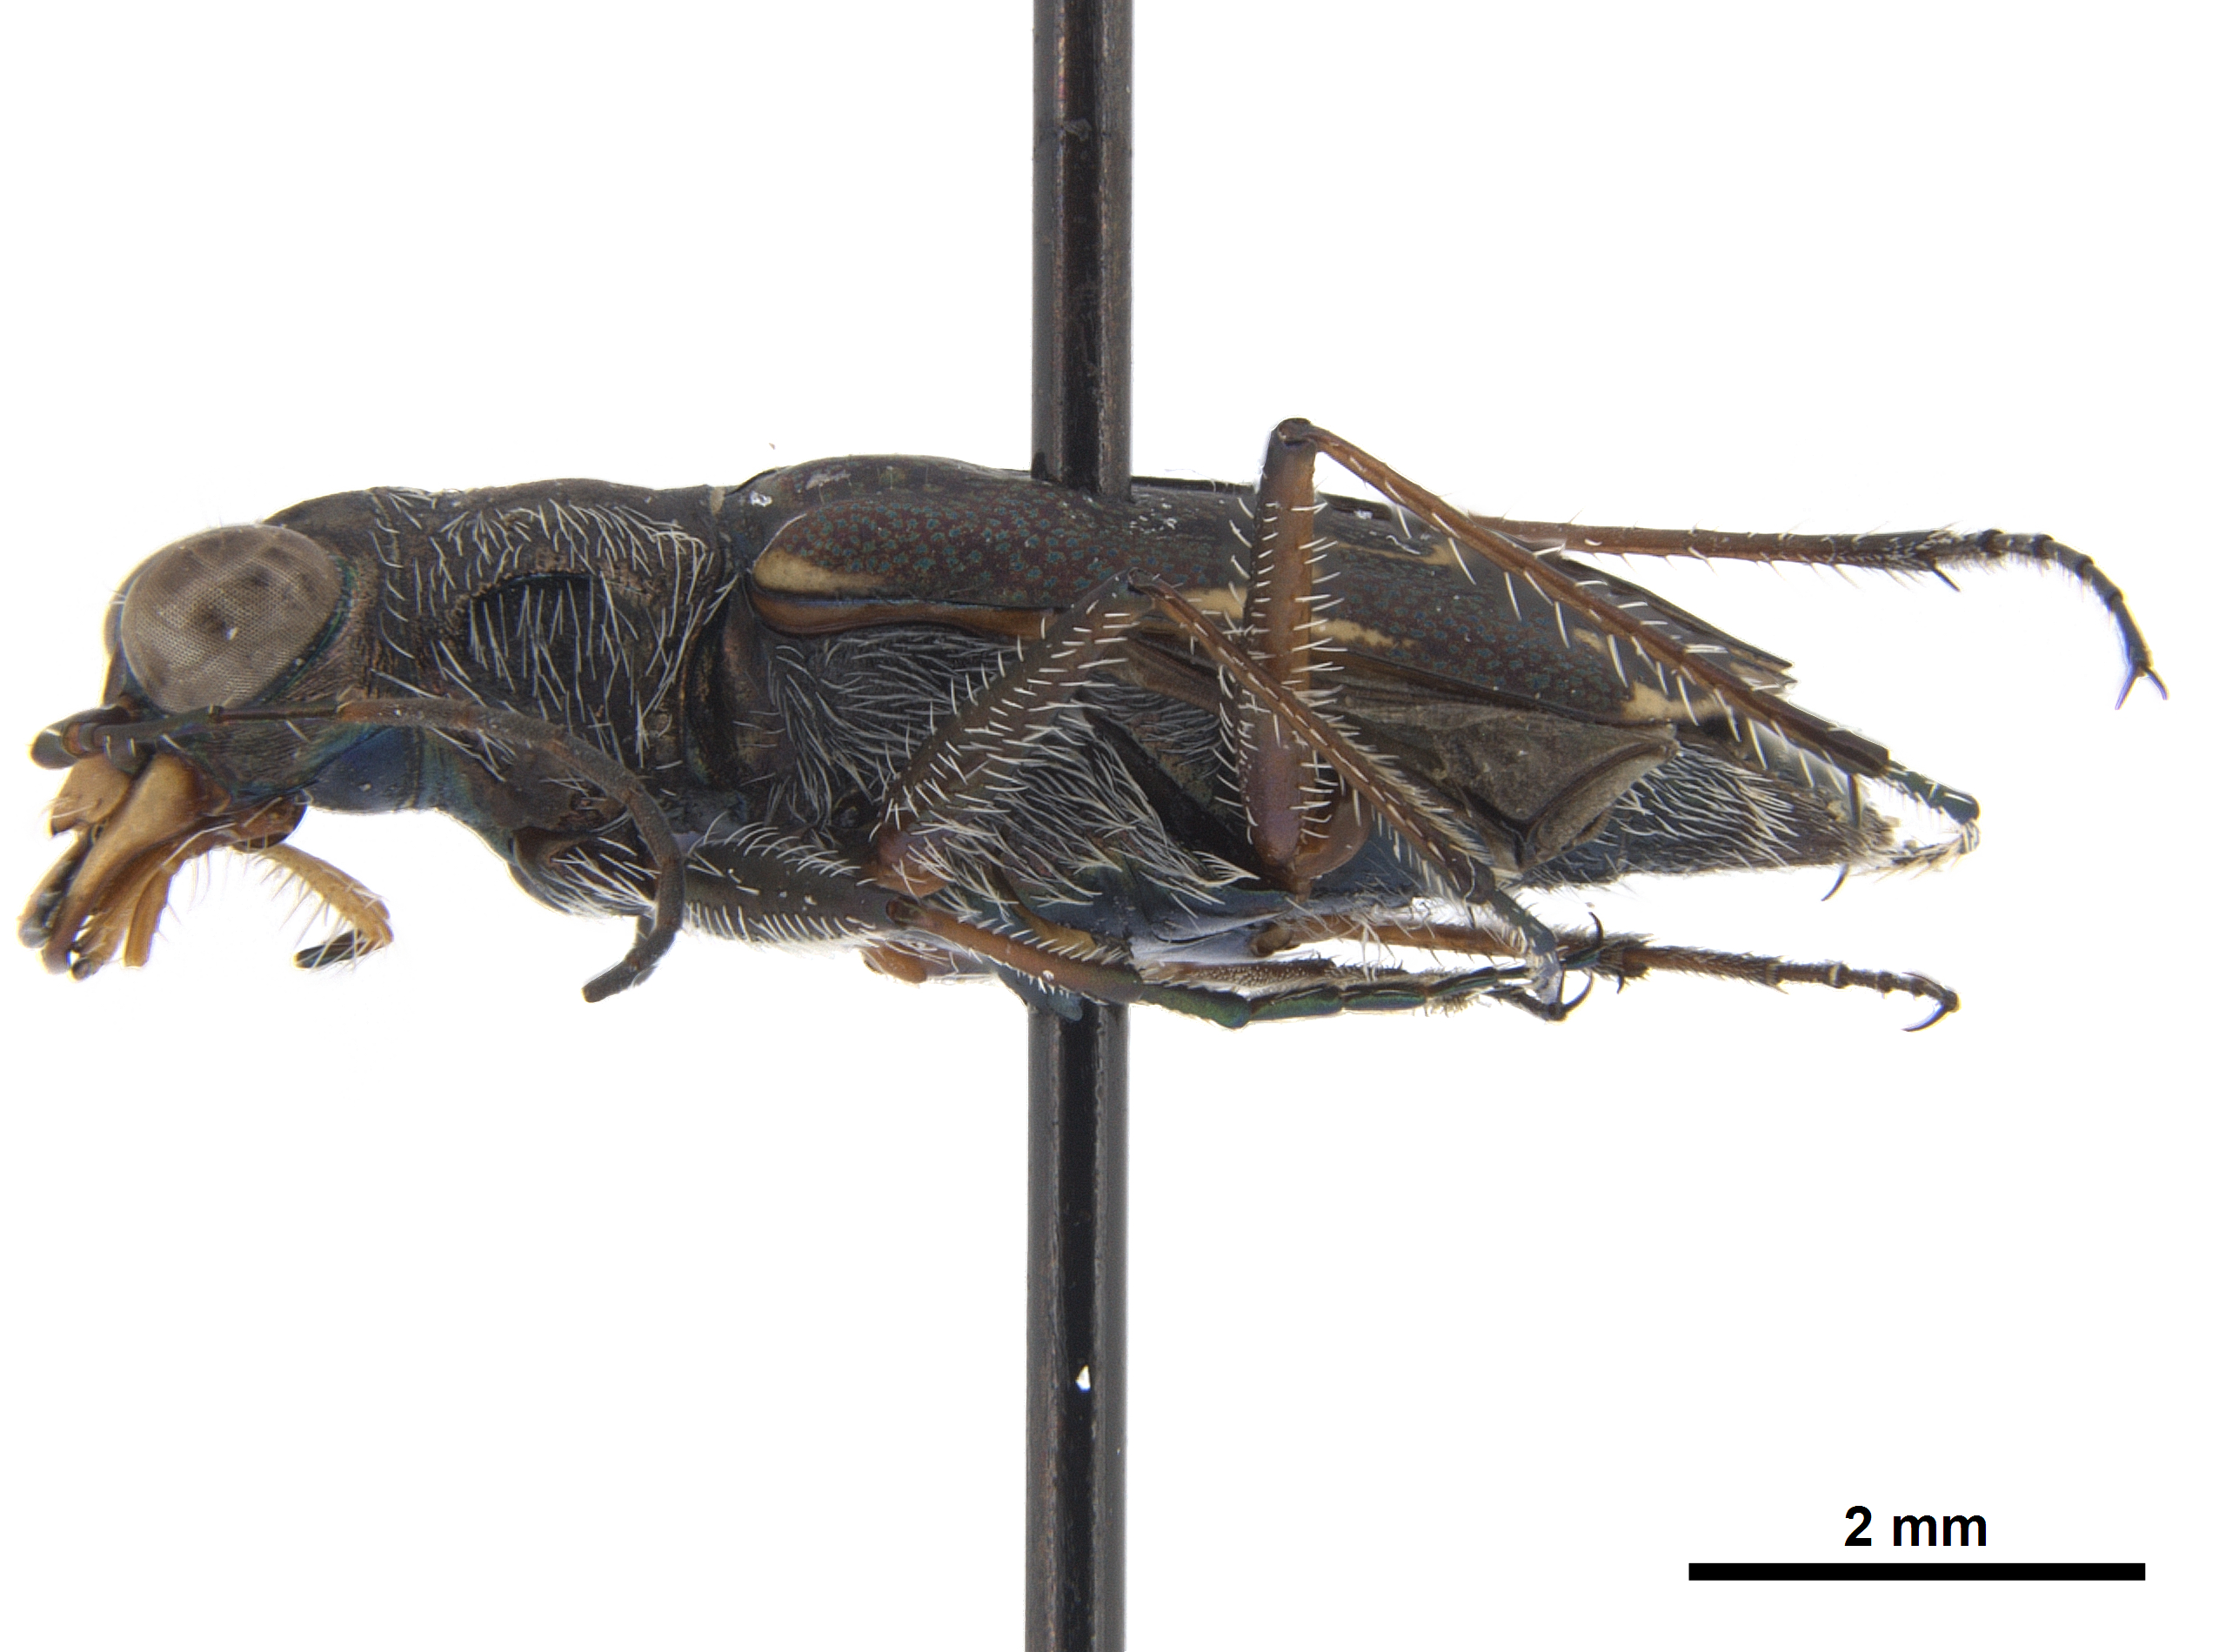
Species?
Brasiella argentata
